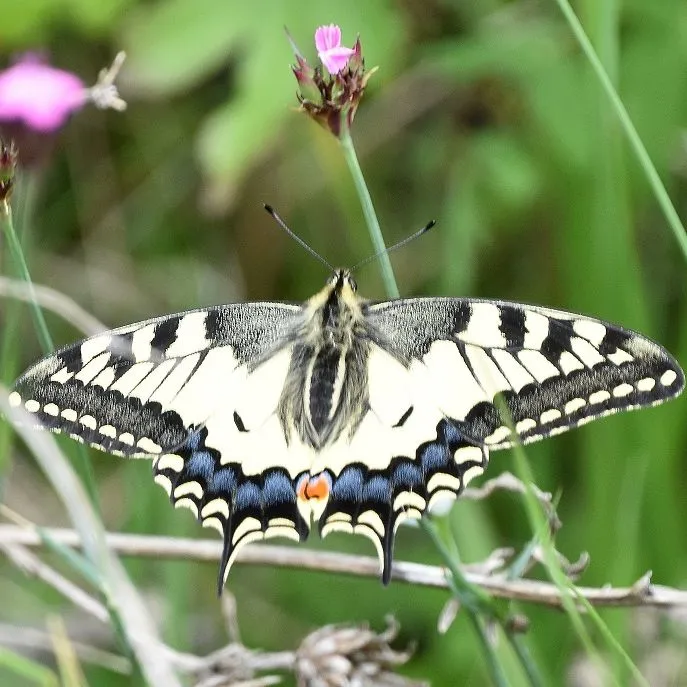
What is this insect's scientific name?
Papilio machaon
